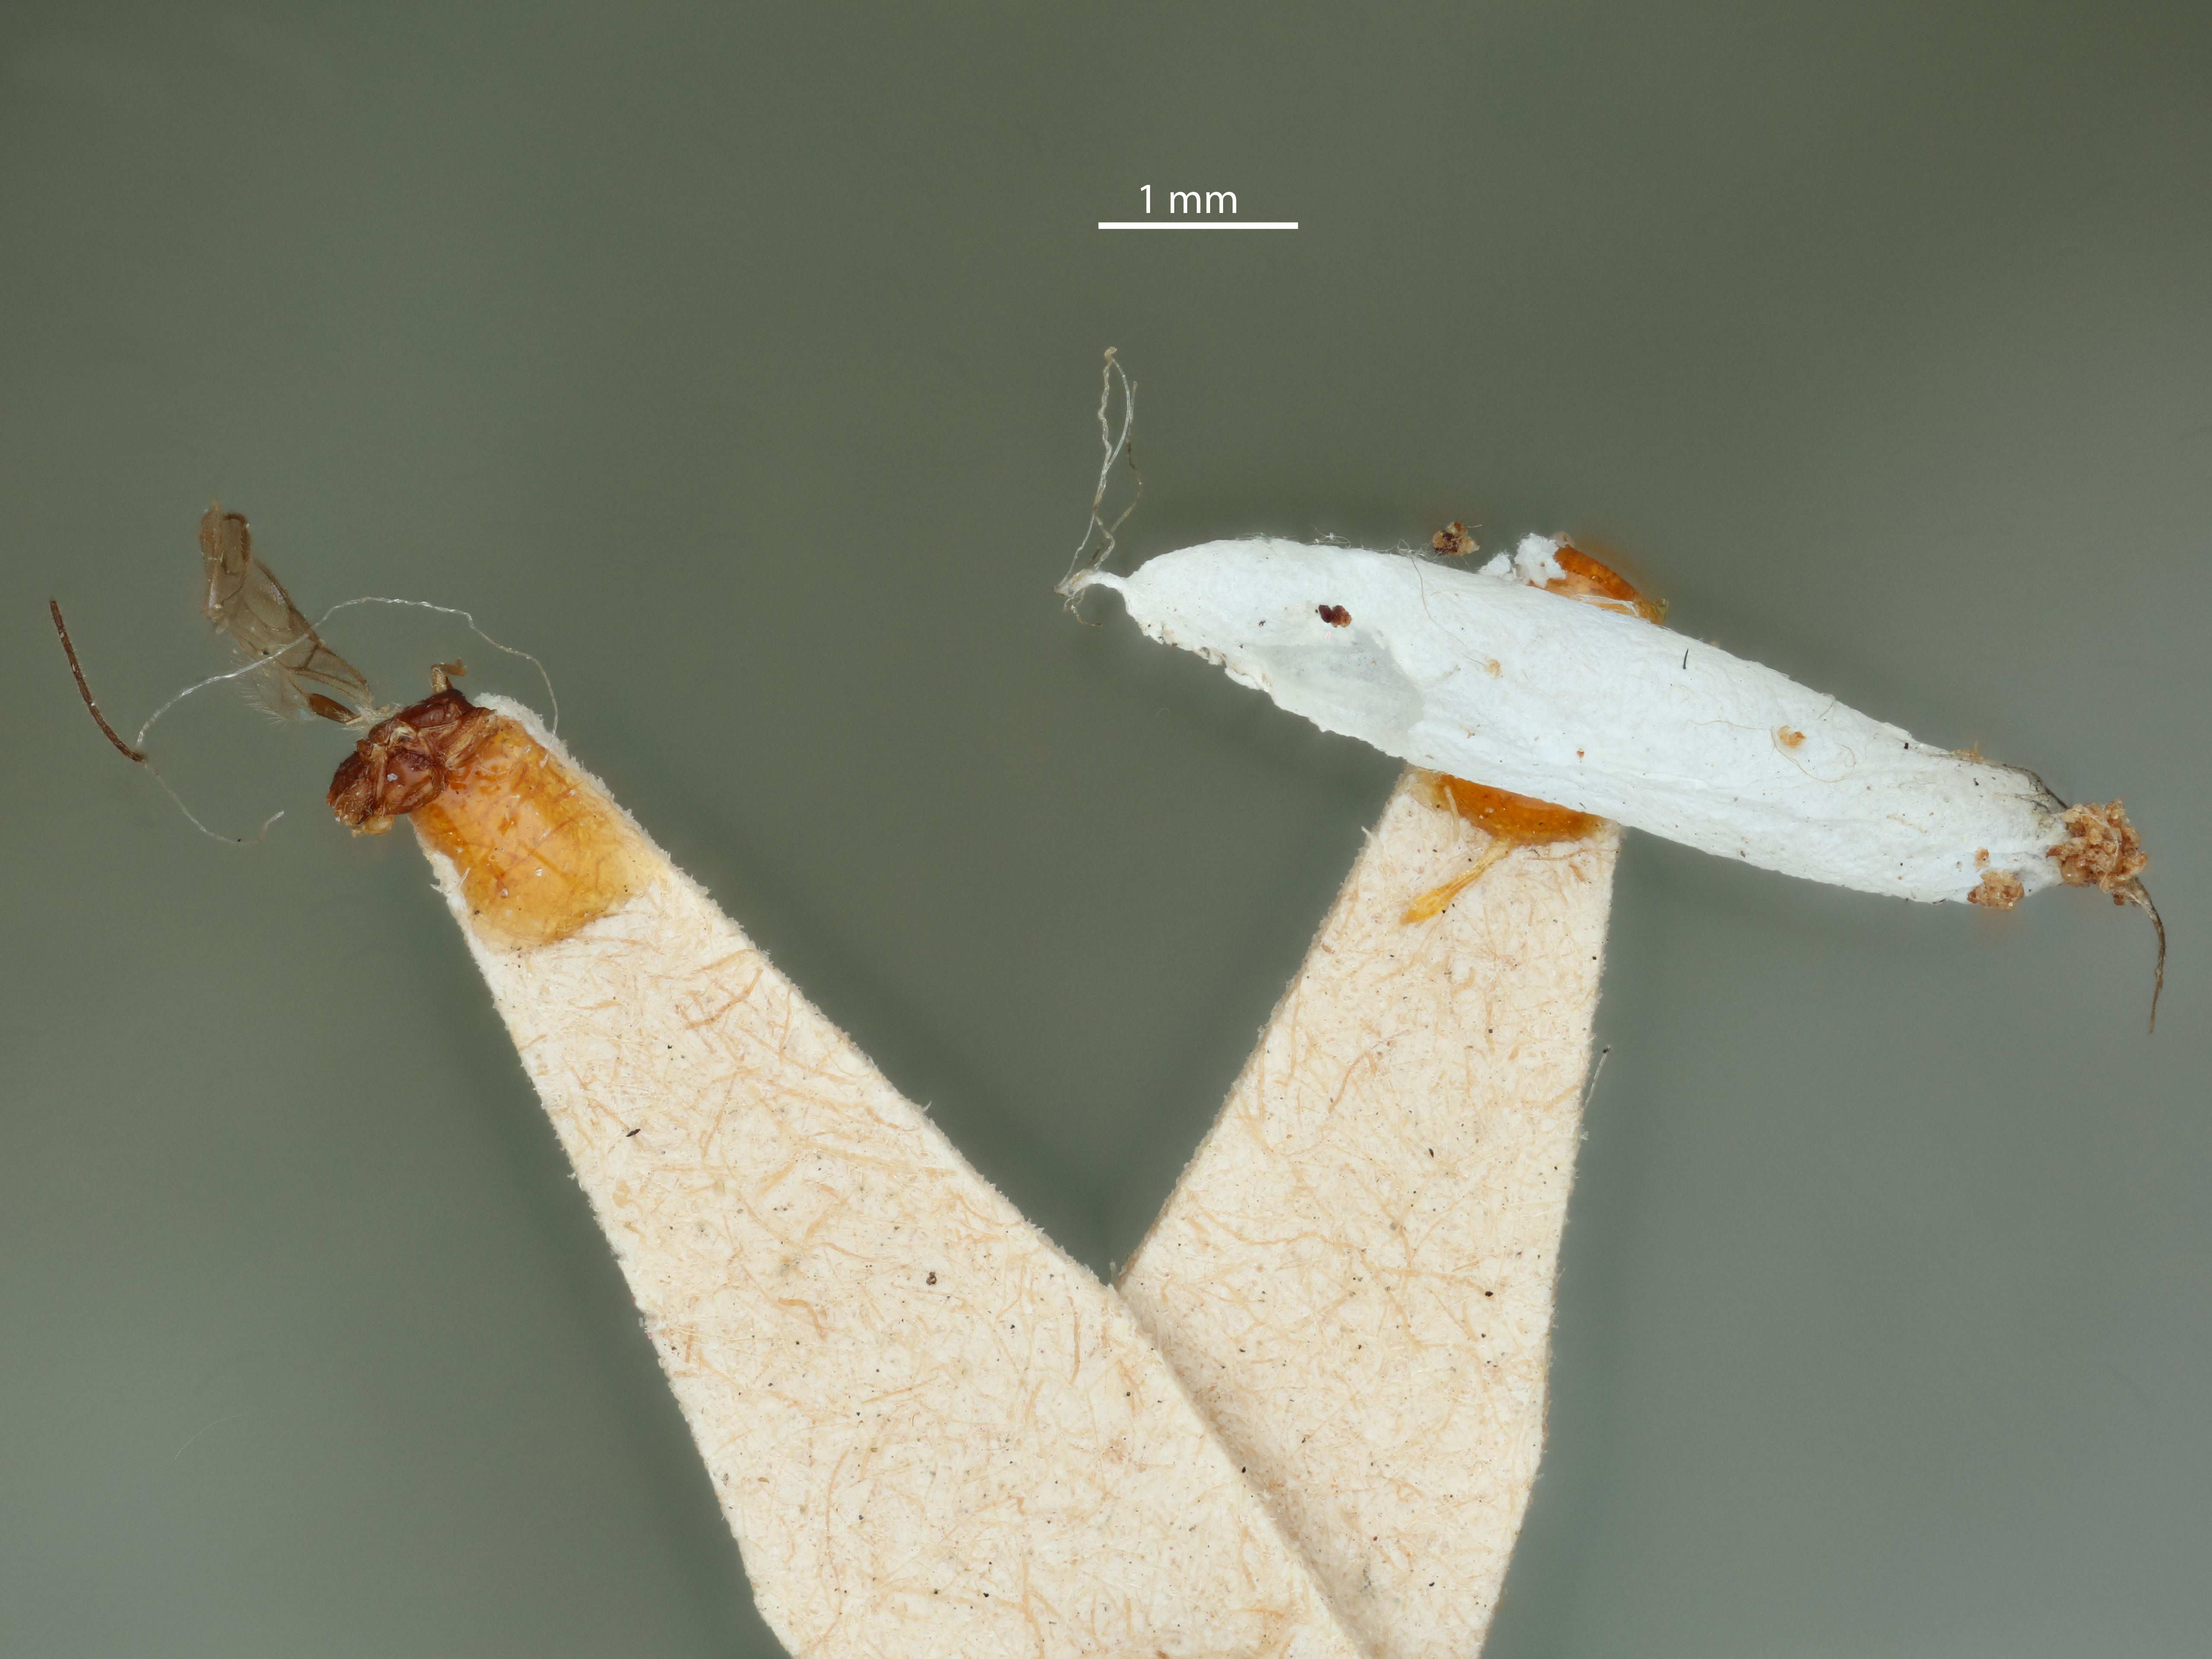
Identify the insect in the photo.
Caenophanes languriae
